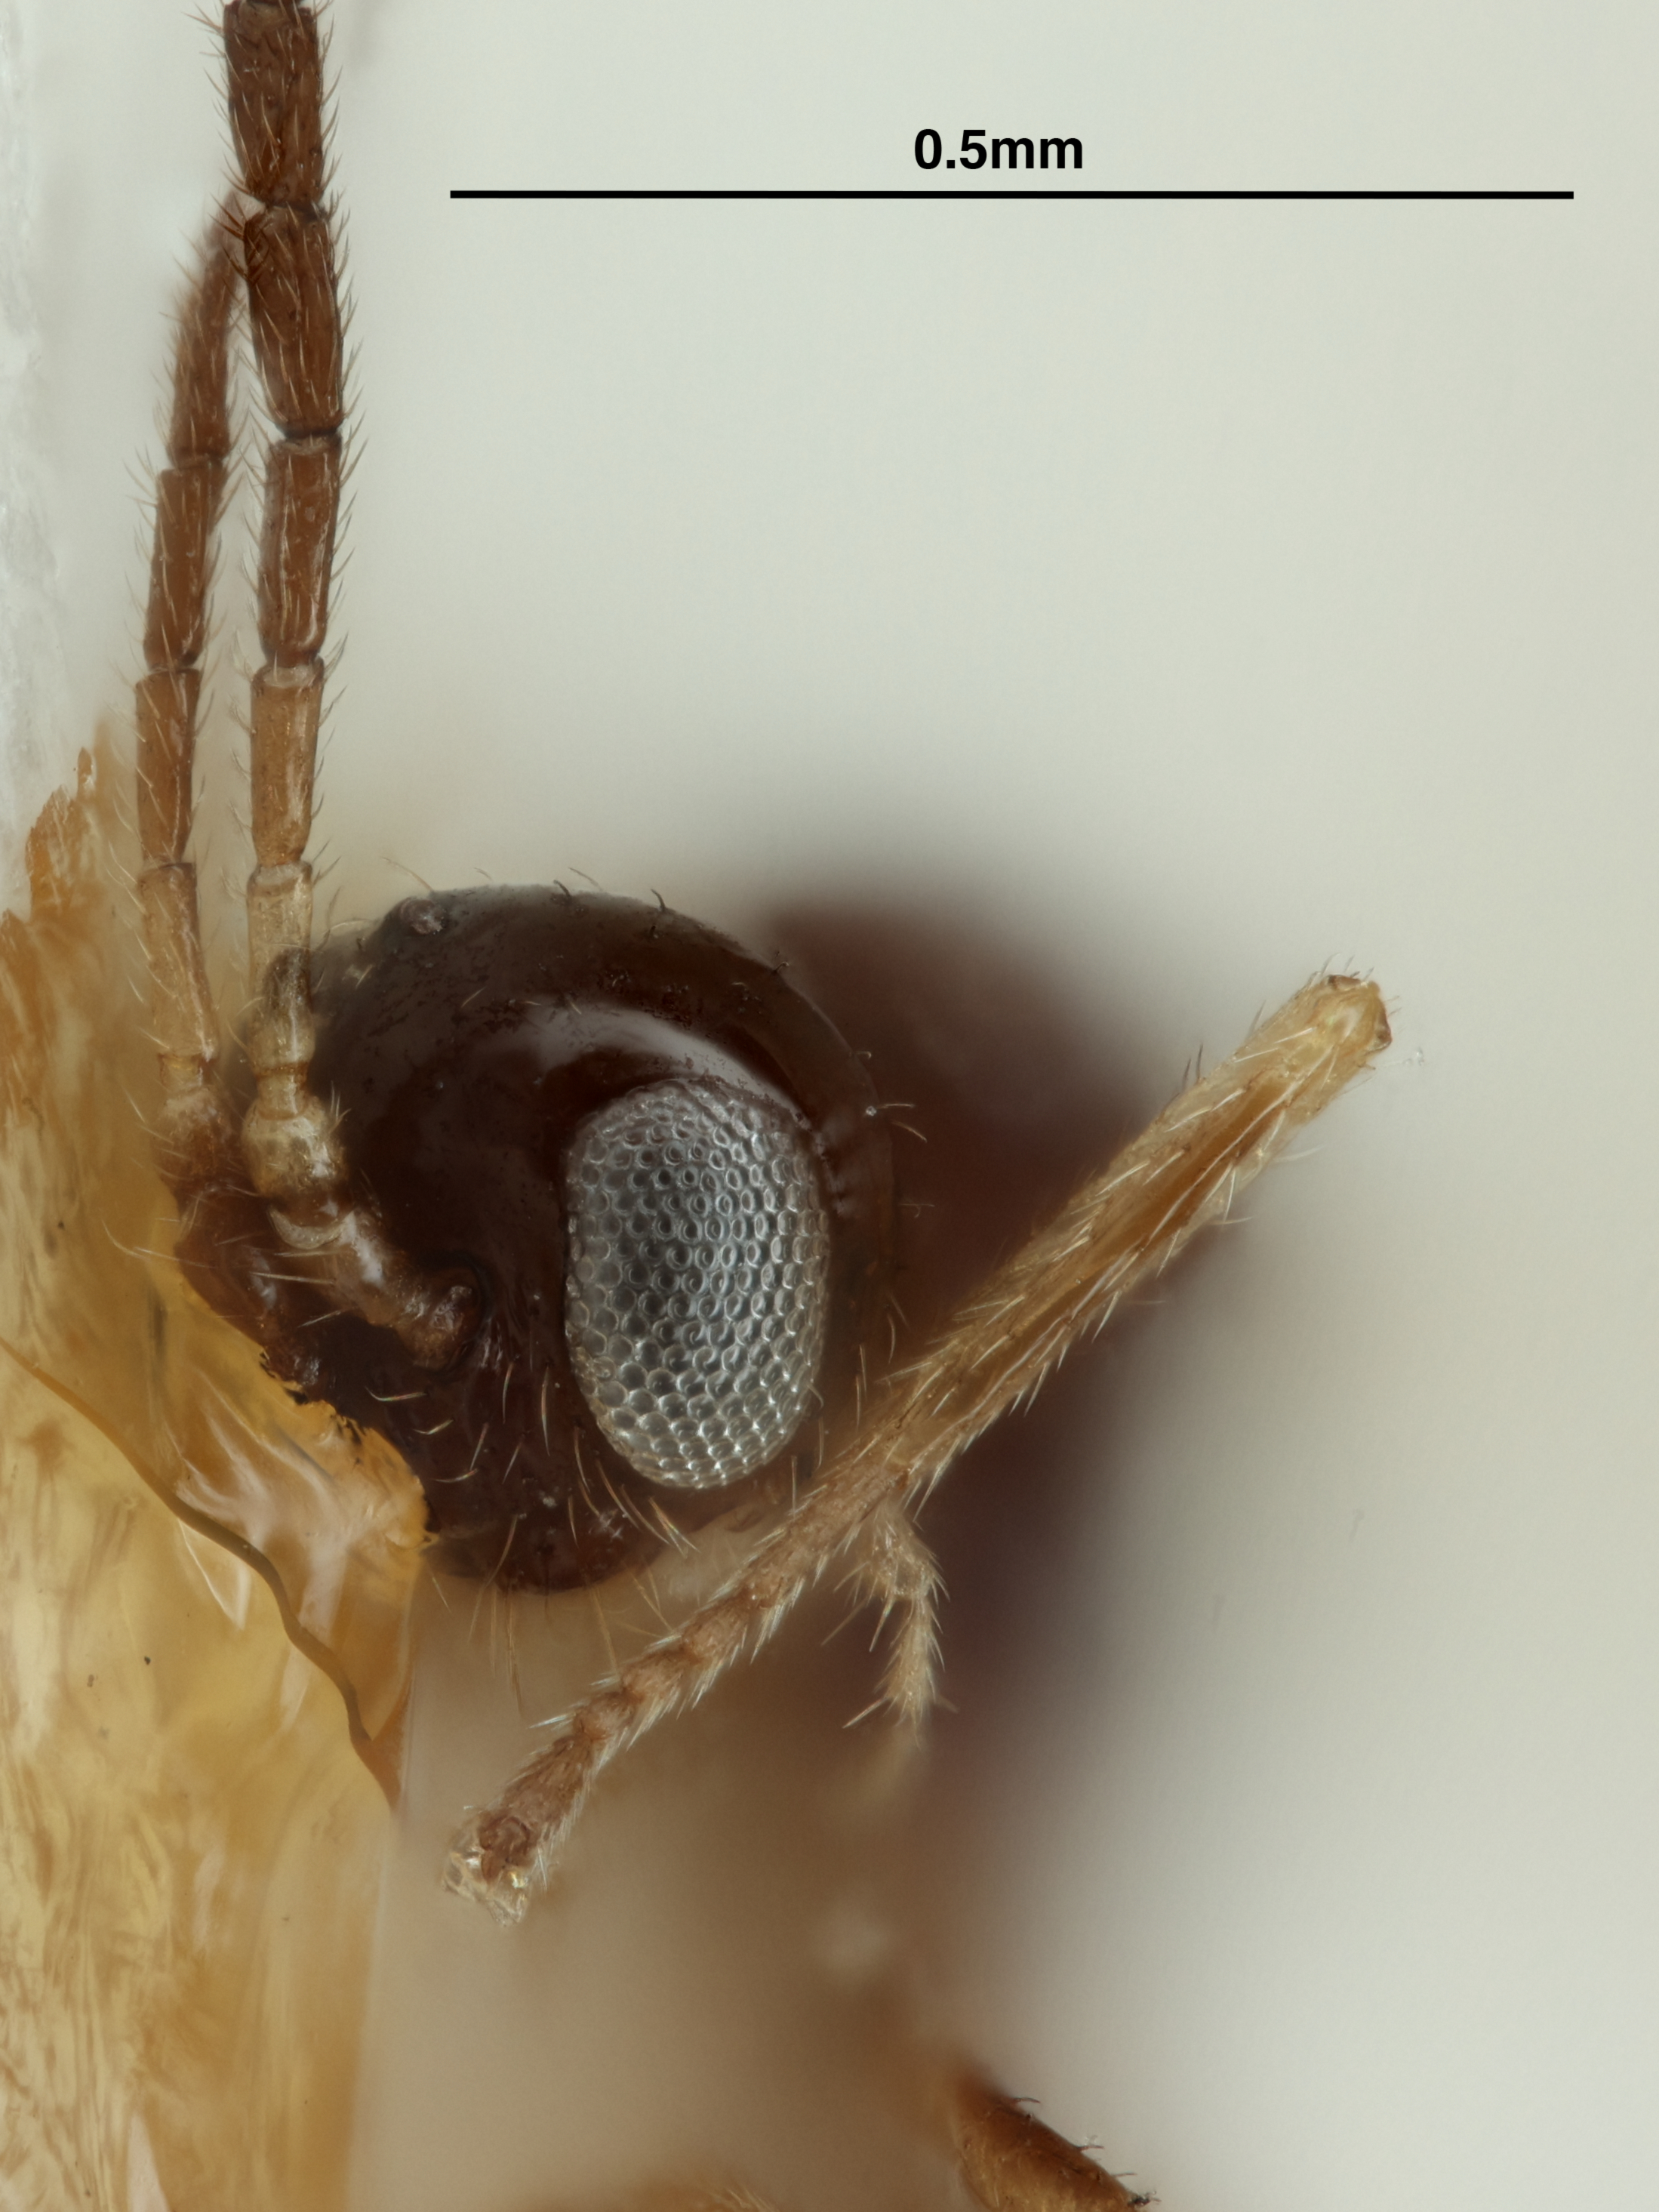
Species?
Betuloxys alnicolus
